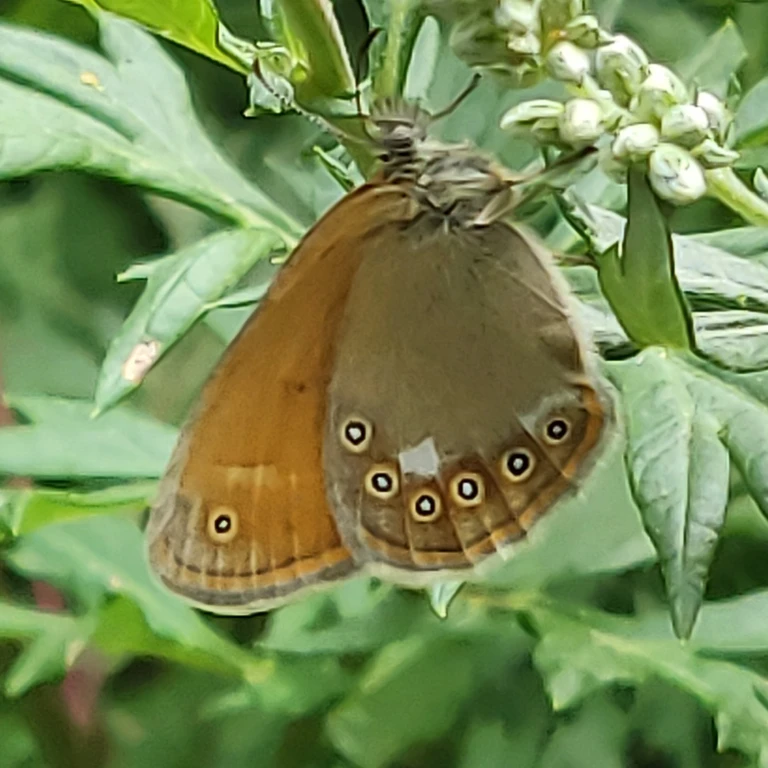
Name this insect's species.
Coenonympha glycerion (also Coenonympha iphis)
